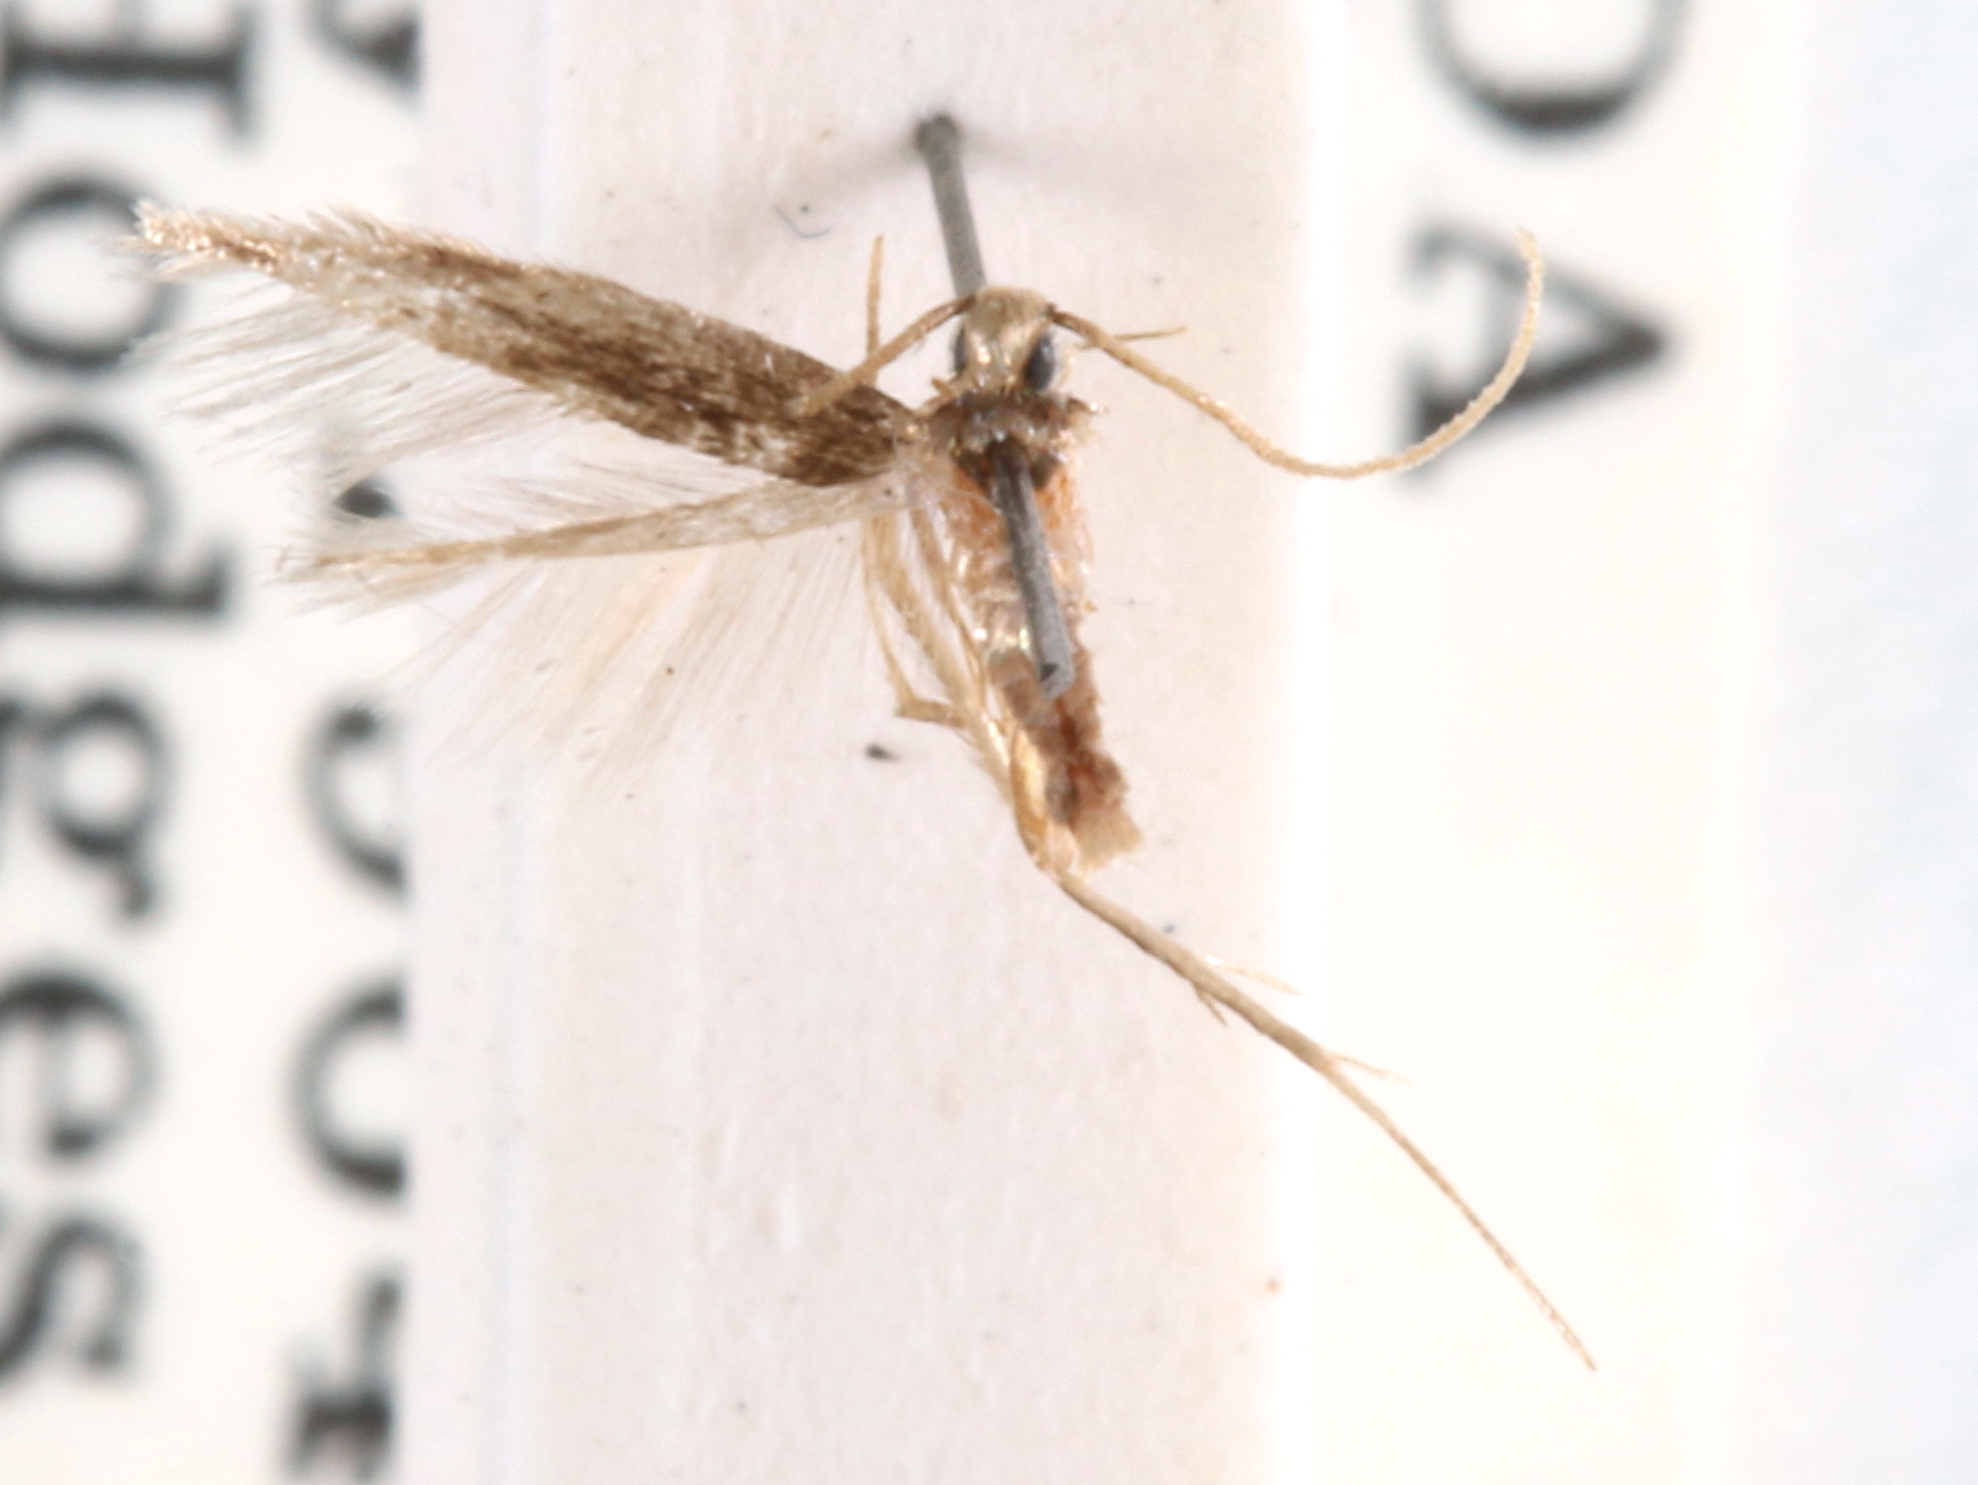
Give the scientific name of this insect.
Eralea abludius
